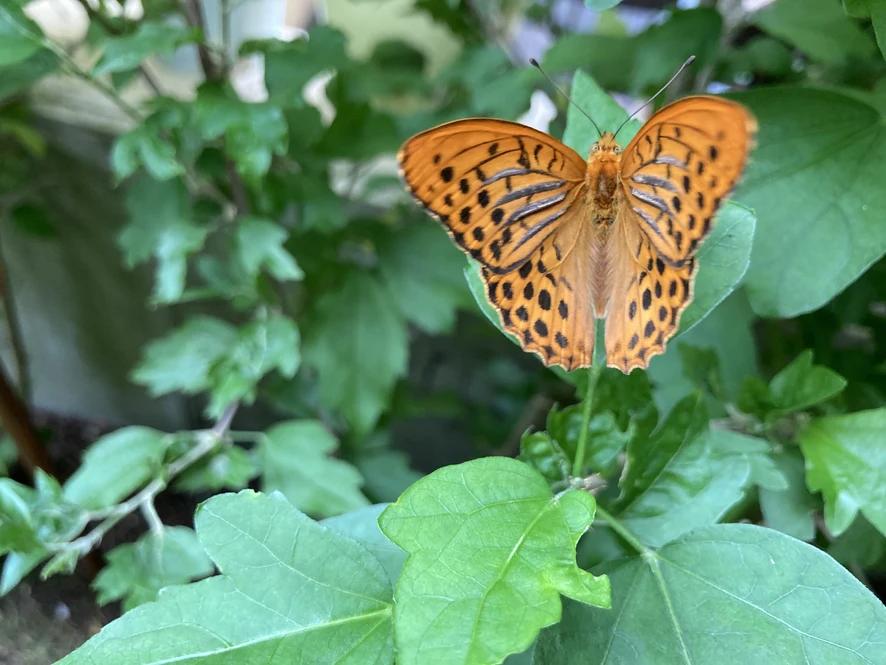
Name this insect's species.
Argynnis paphia
